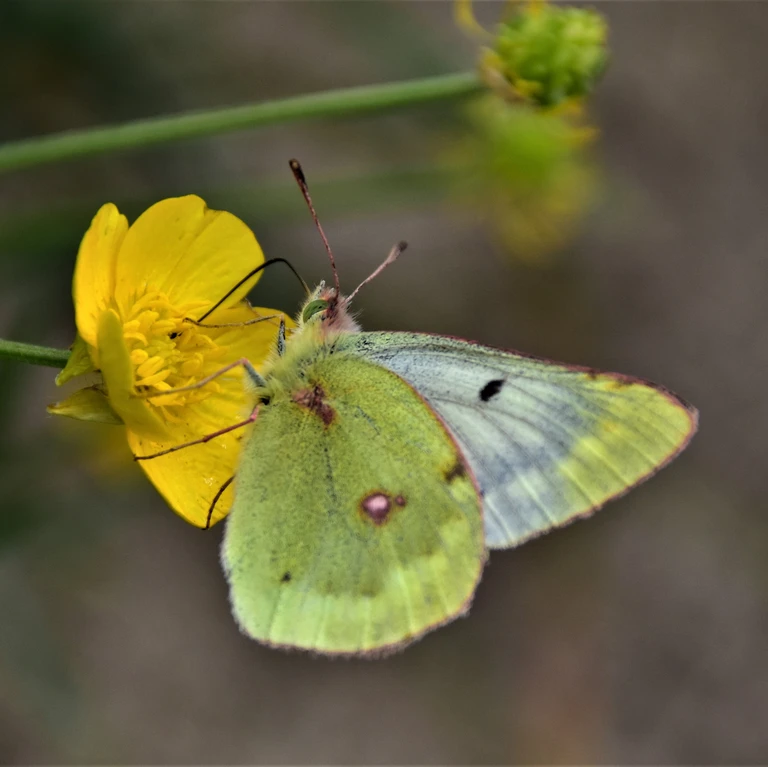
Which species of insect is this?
Colias phicomone
